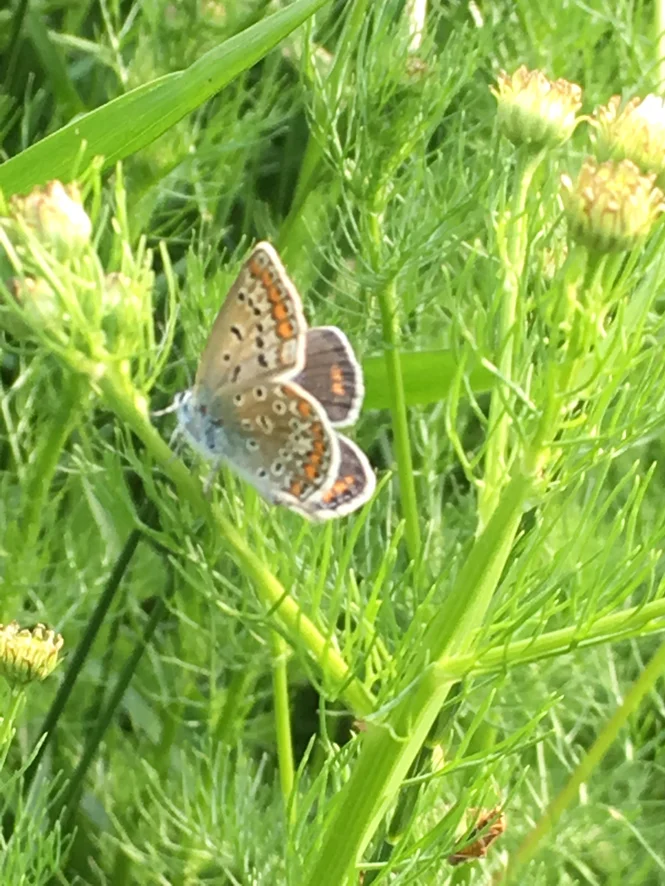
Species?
Polyommatus icarus
